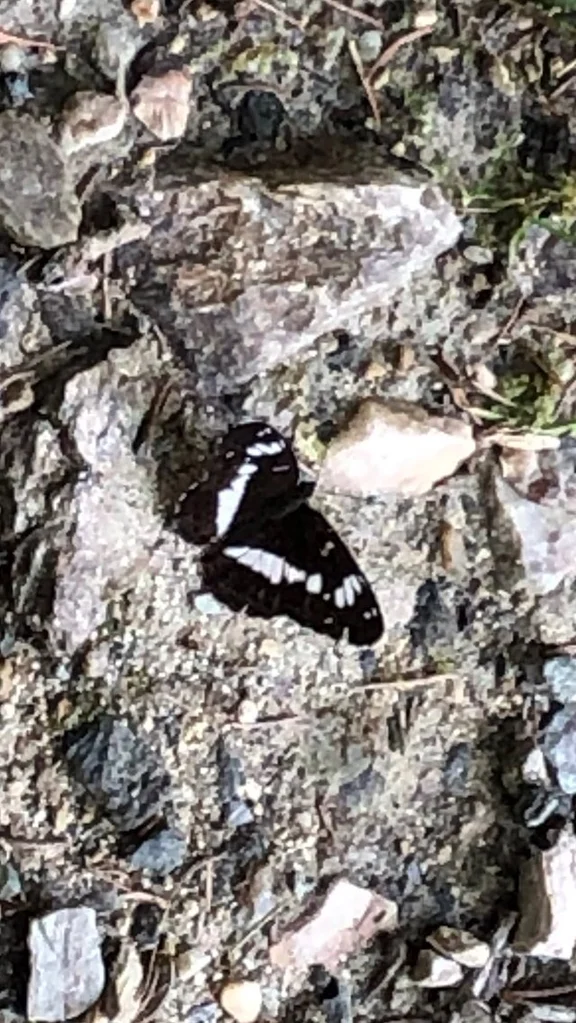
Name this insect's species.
Limenitis camilla (also Ladoga camilla)
